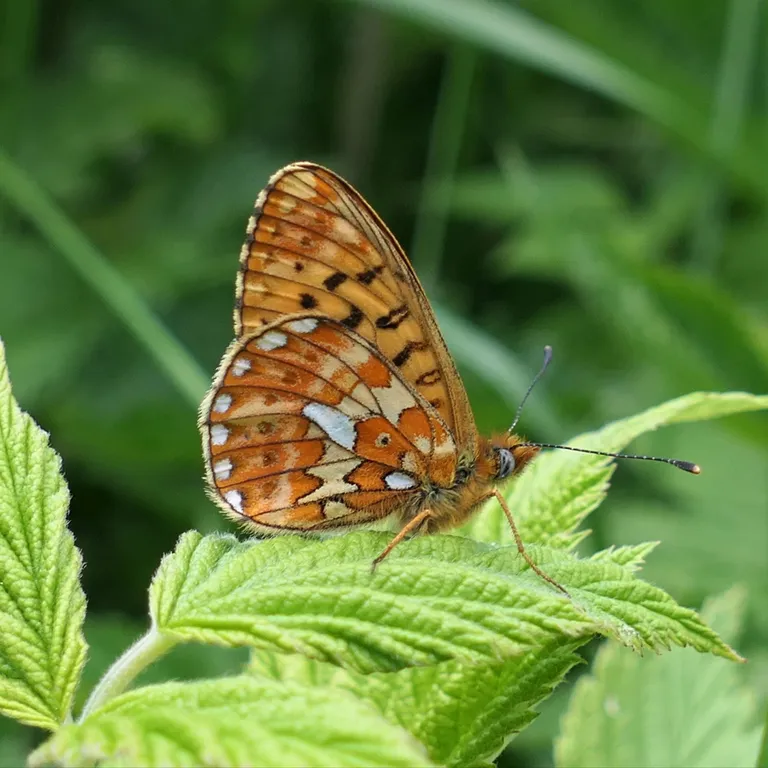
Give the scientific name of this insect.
Boloria euphrosyne (also Clossiana euphrosyne)
